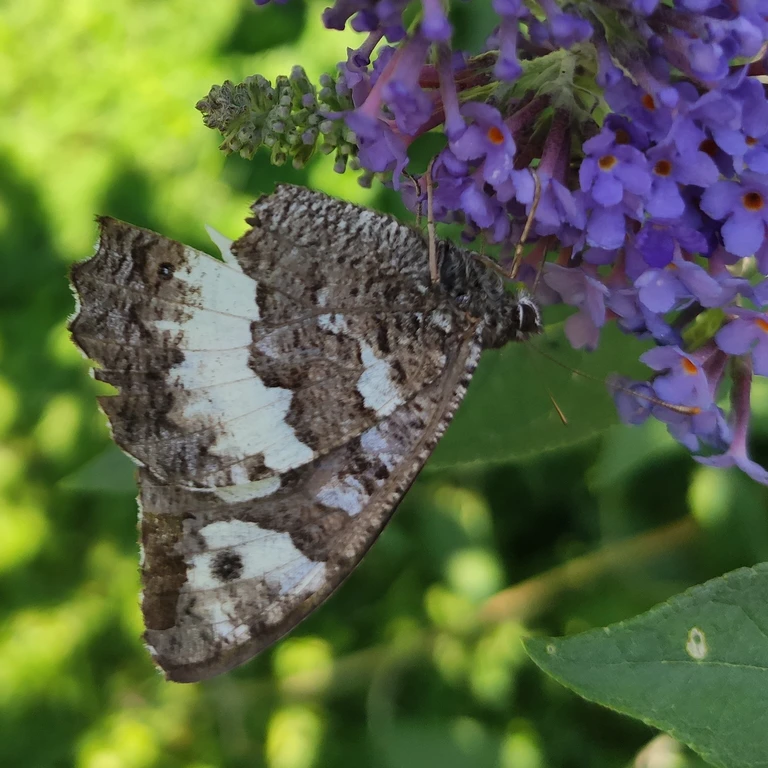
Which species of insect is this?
Brintesia circe
